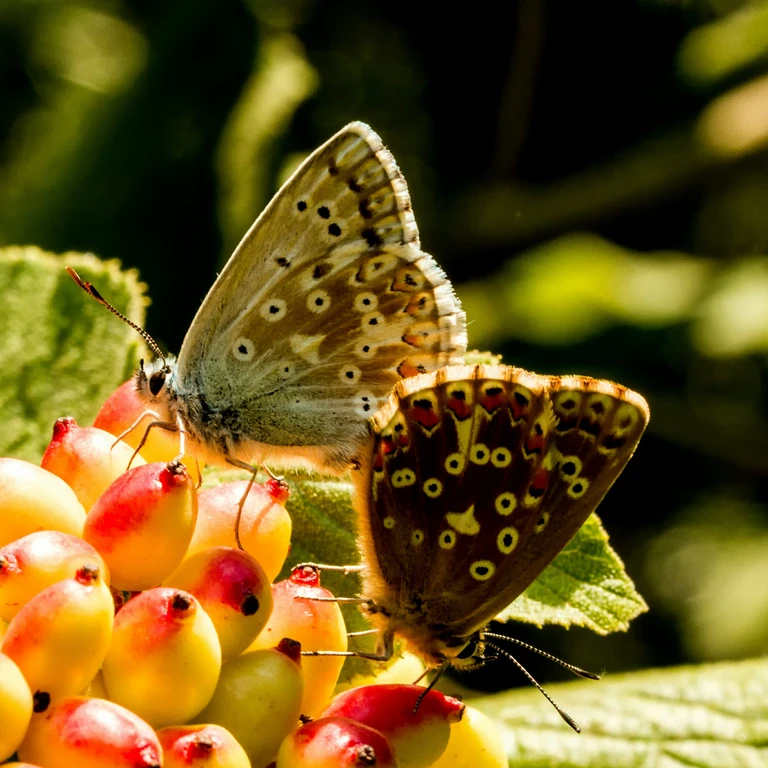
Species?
Lysandra coridon
